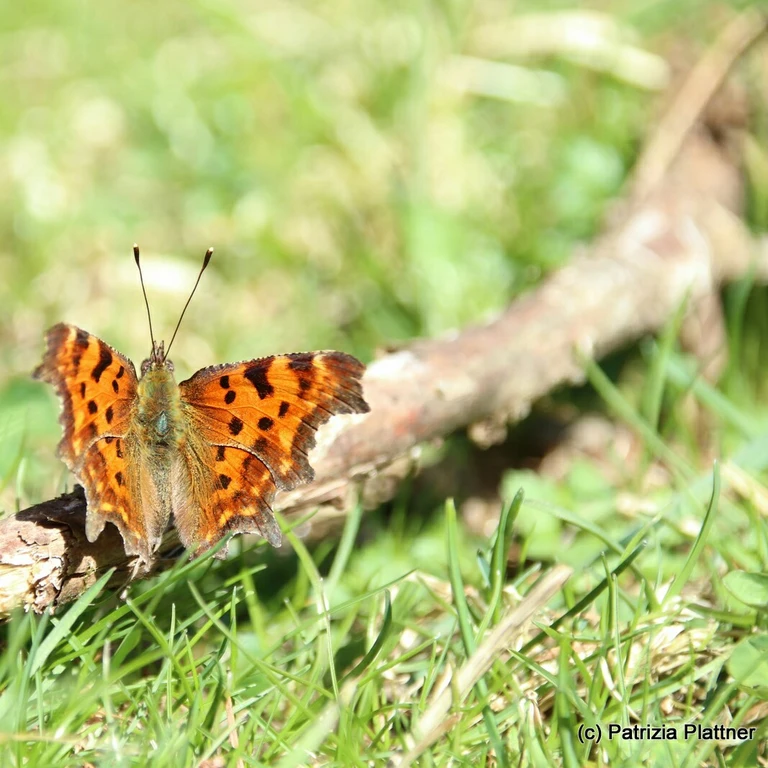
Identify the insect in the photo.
Polygonia c-album
